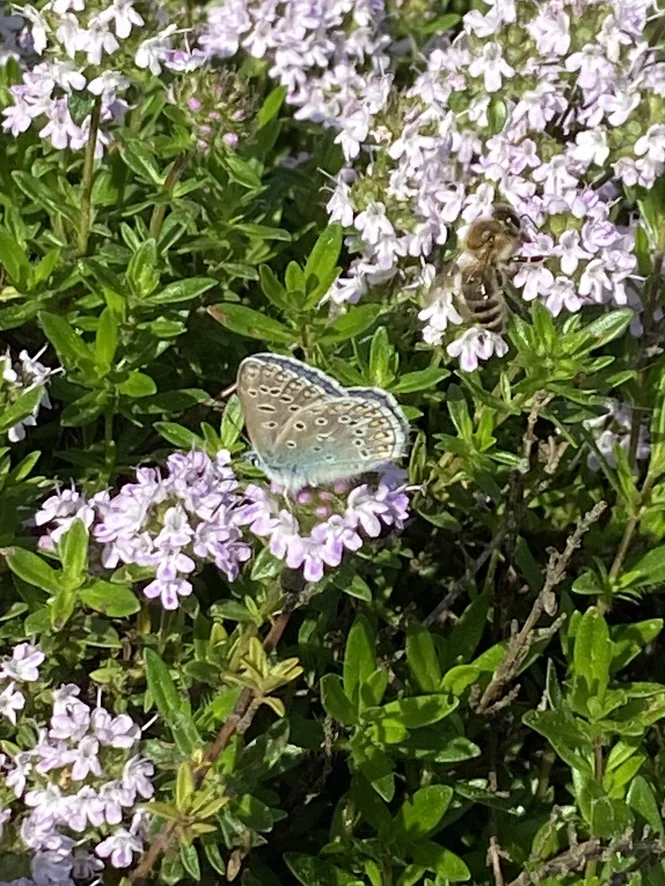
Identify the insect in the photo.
Polyommatus icarus
